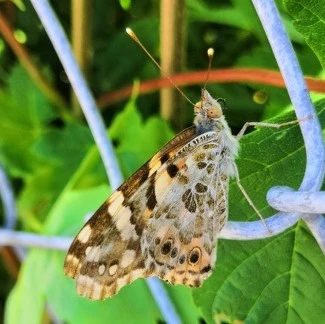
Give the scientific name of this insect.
Vanessa cardui
